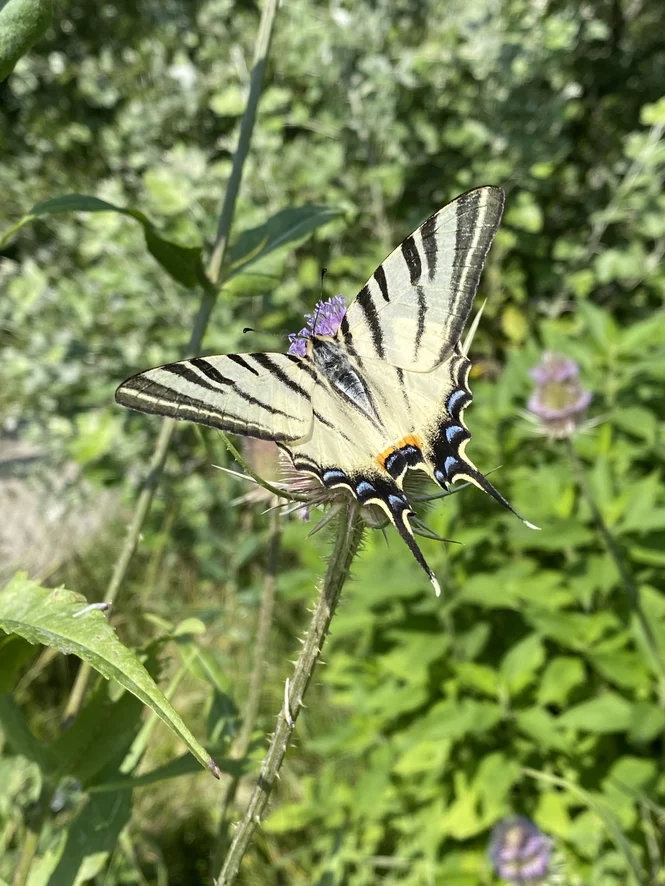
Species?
Iphiclides podalirius
